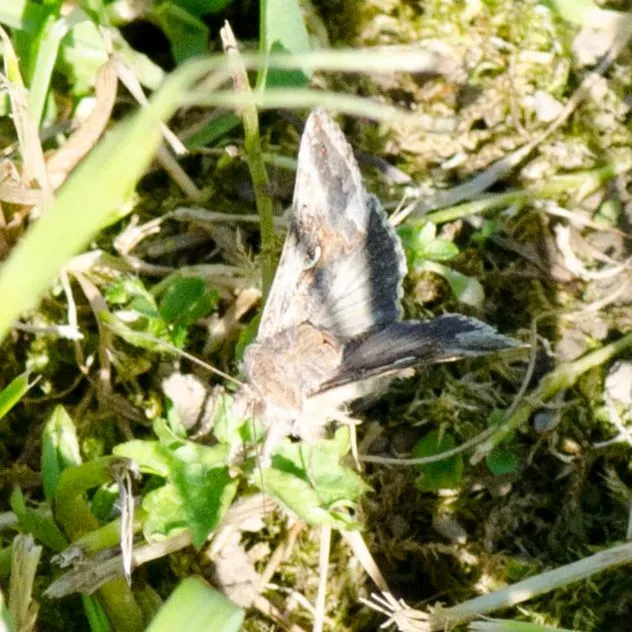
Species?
Autographa gamma
